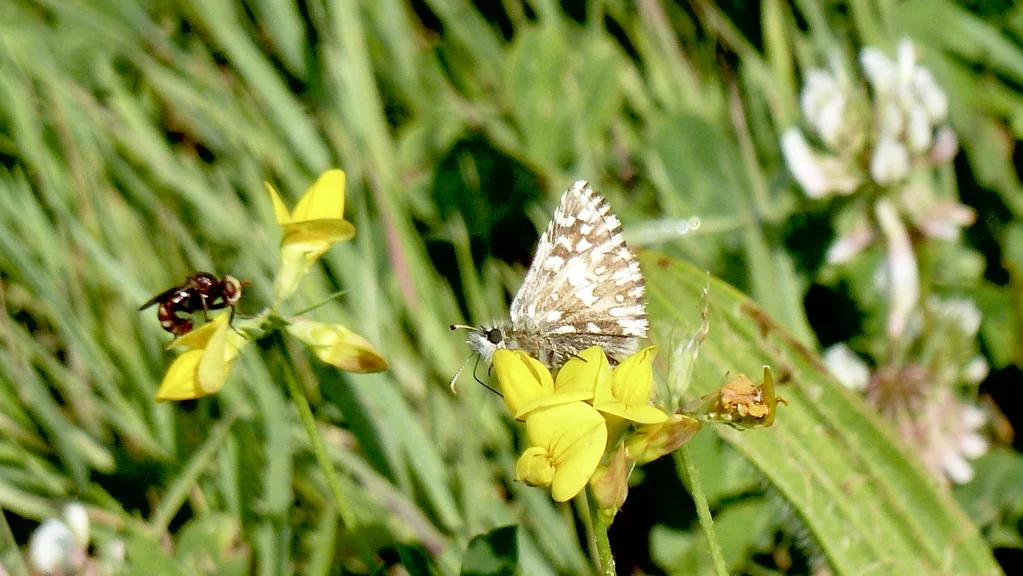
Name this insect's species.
Pyrgus malvae
